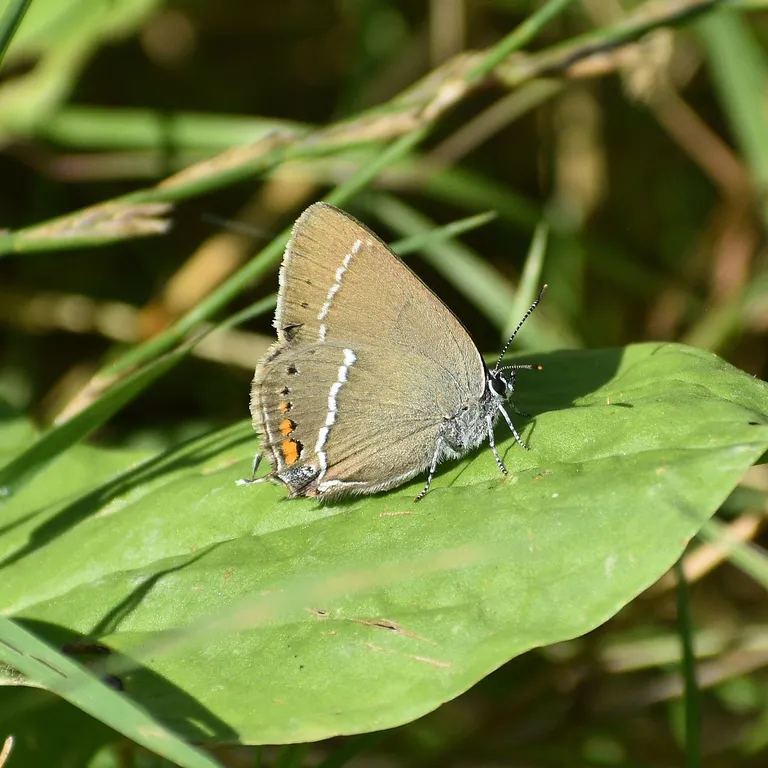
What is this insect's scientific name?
Satyrium spini (also Tuttiola spini)
